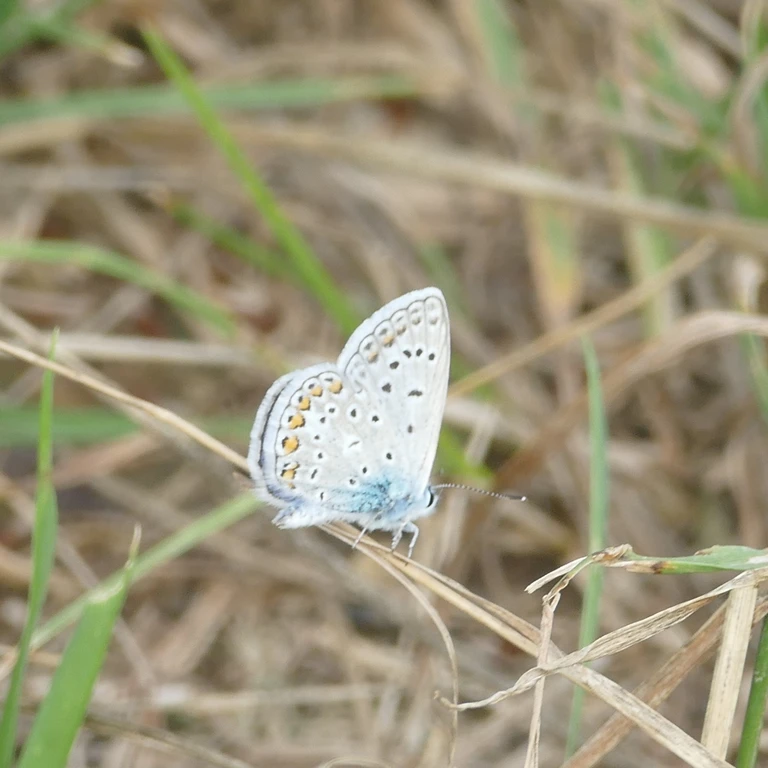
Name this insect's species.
Polyommatus icarus
